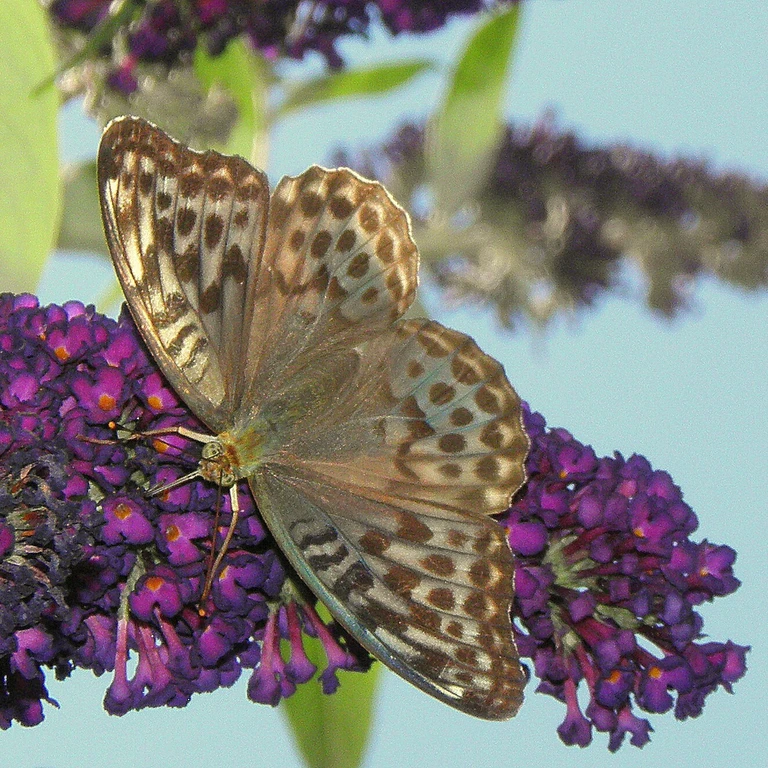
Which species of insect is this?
Argynnis paphia
